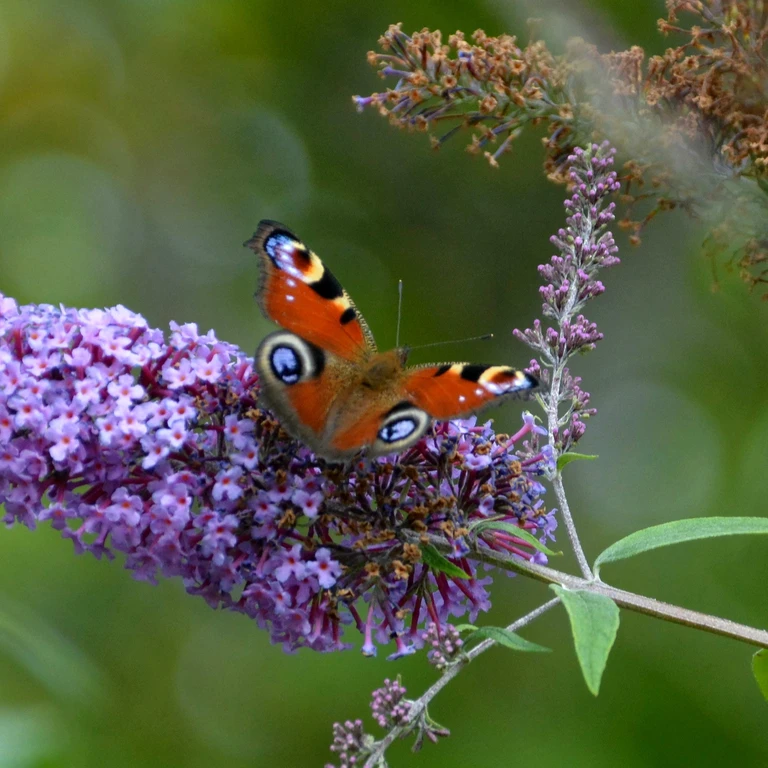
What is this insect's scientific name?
Aglais io
